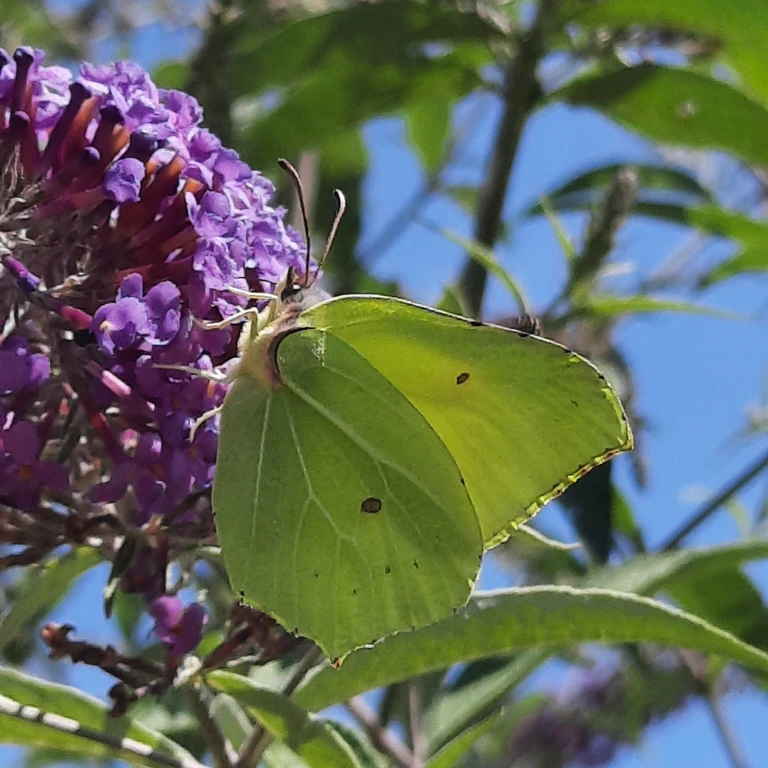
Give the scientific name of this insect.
Gonepteryx rhamni
